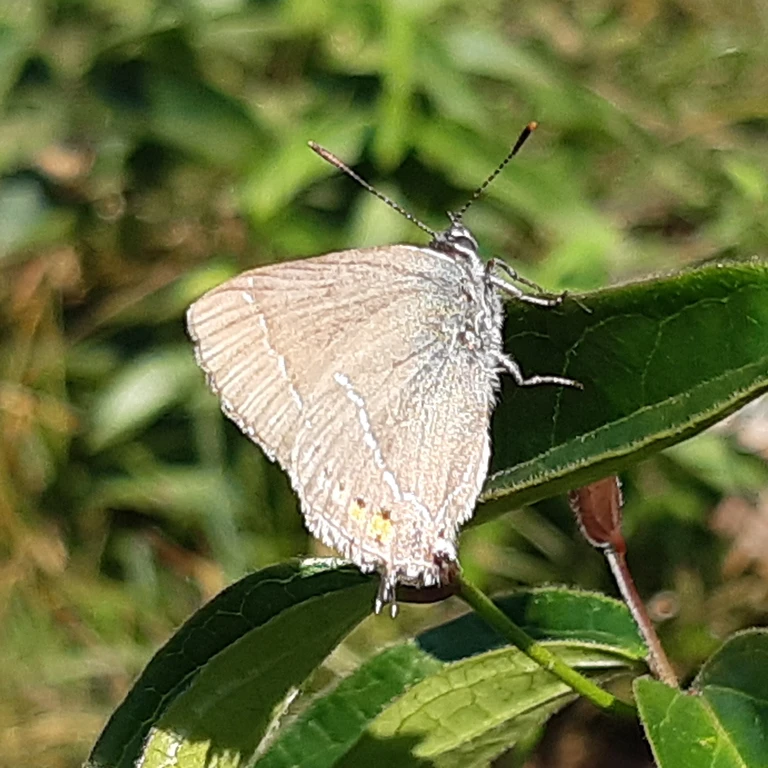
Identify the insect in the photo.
Satyrium spini (also Tuttiola spini)
